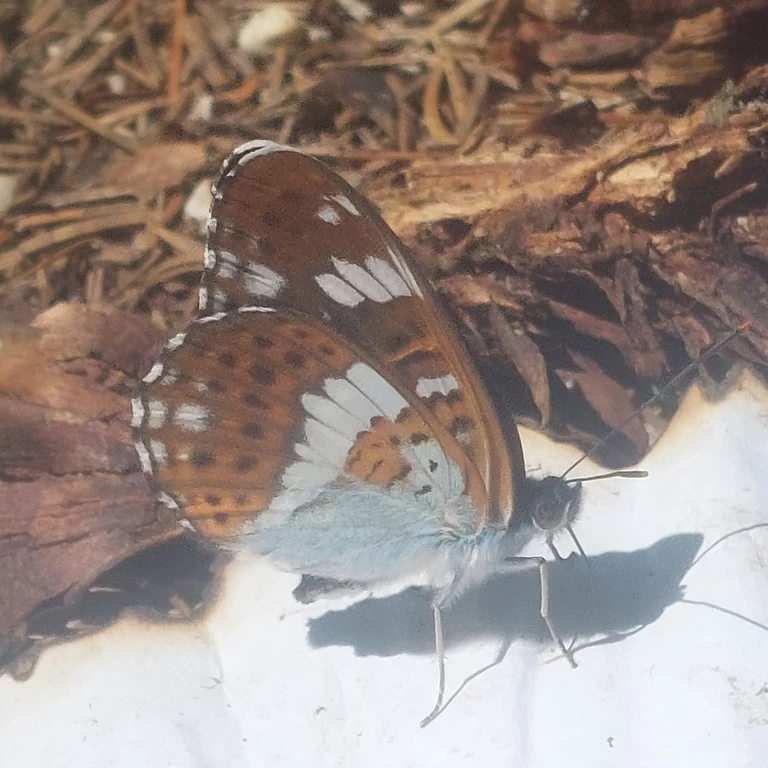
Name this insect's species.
Limenitis camilla (also Ladoga camilla)
